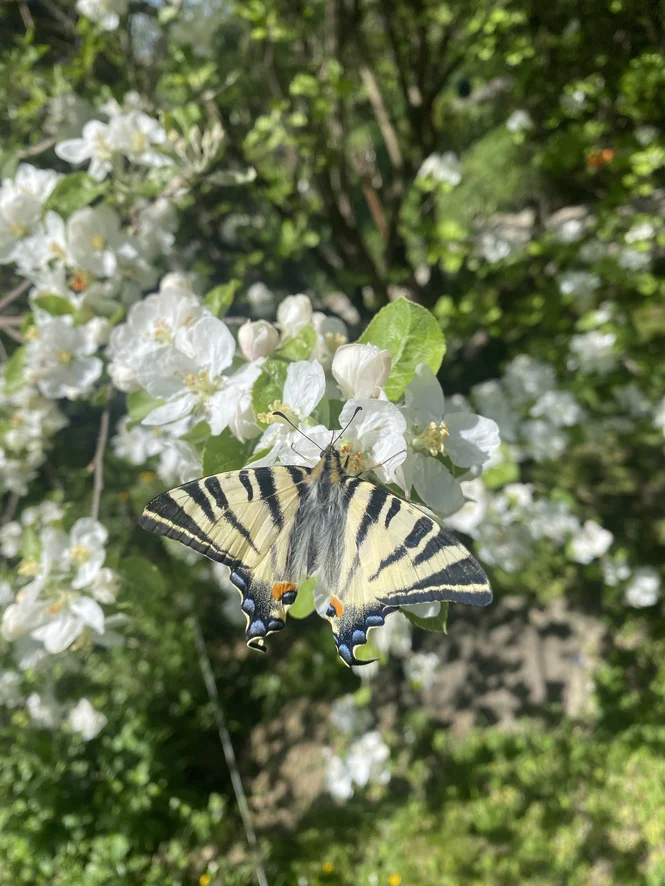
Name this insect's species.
Iphiclides podalirius
